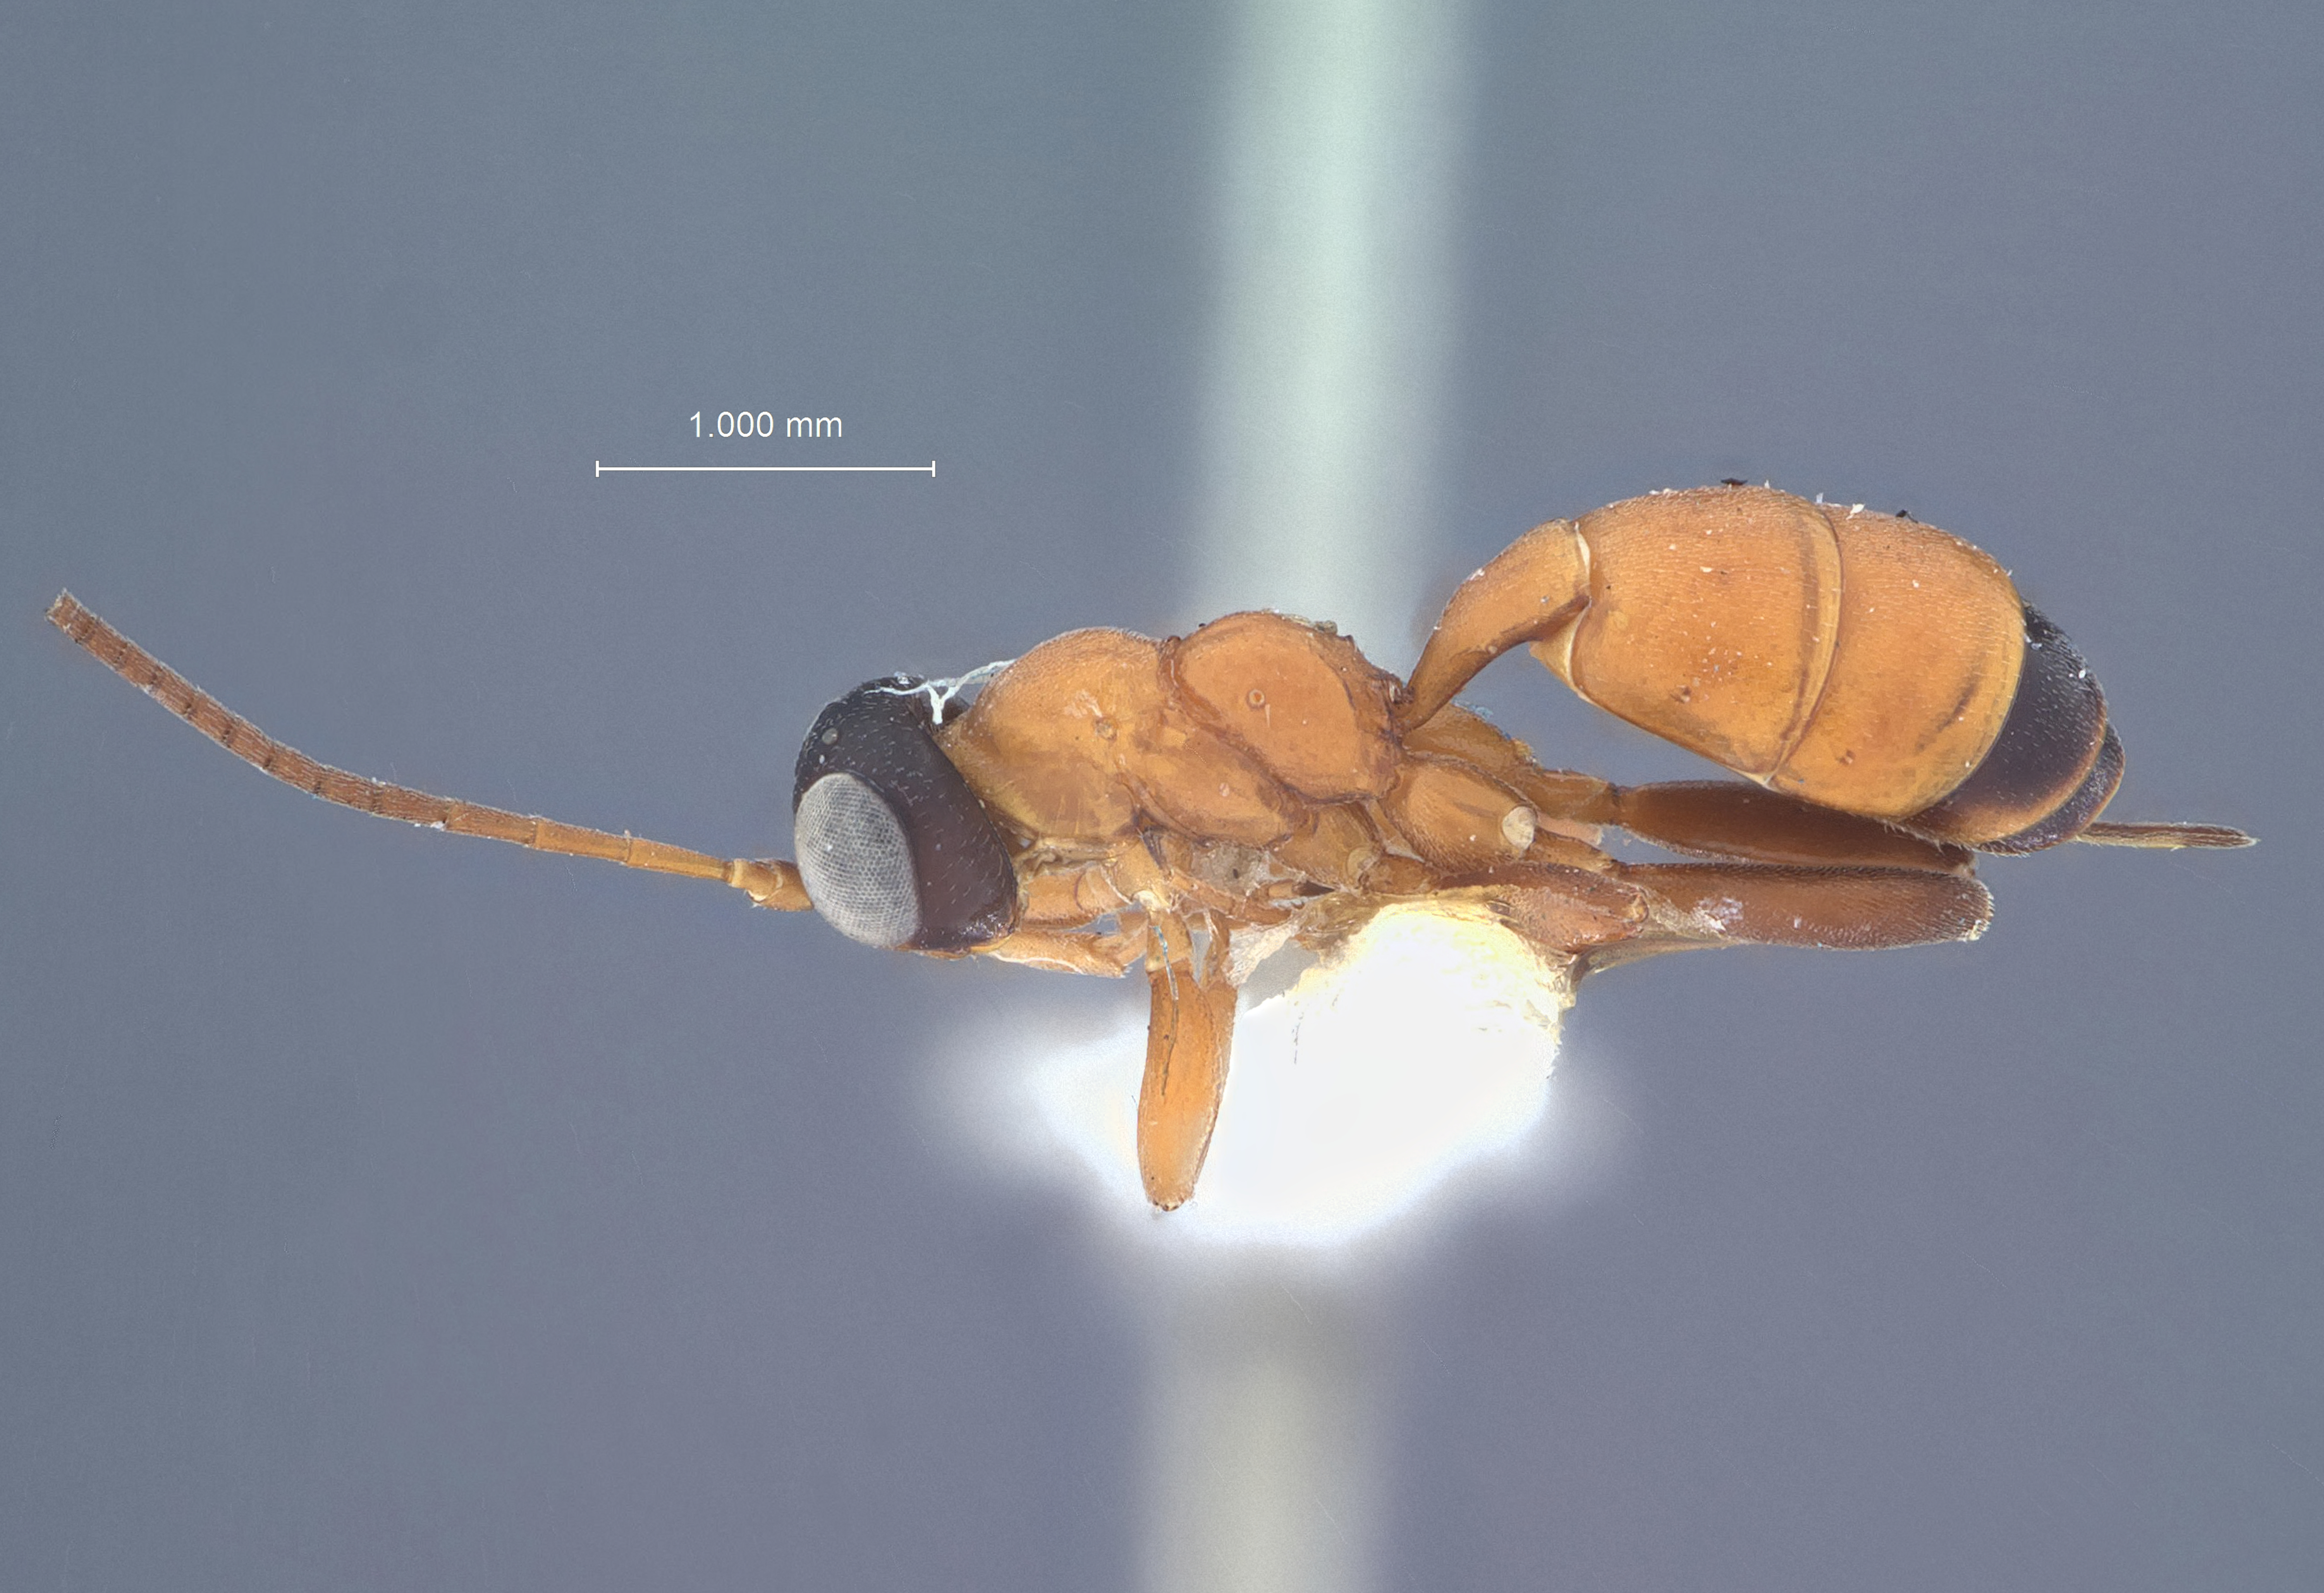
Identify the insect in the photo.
Pezomachus coloradensis
